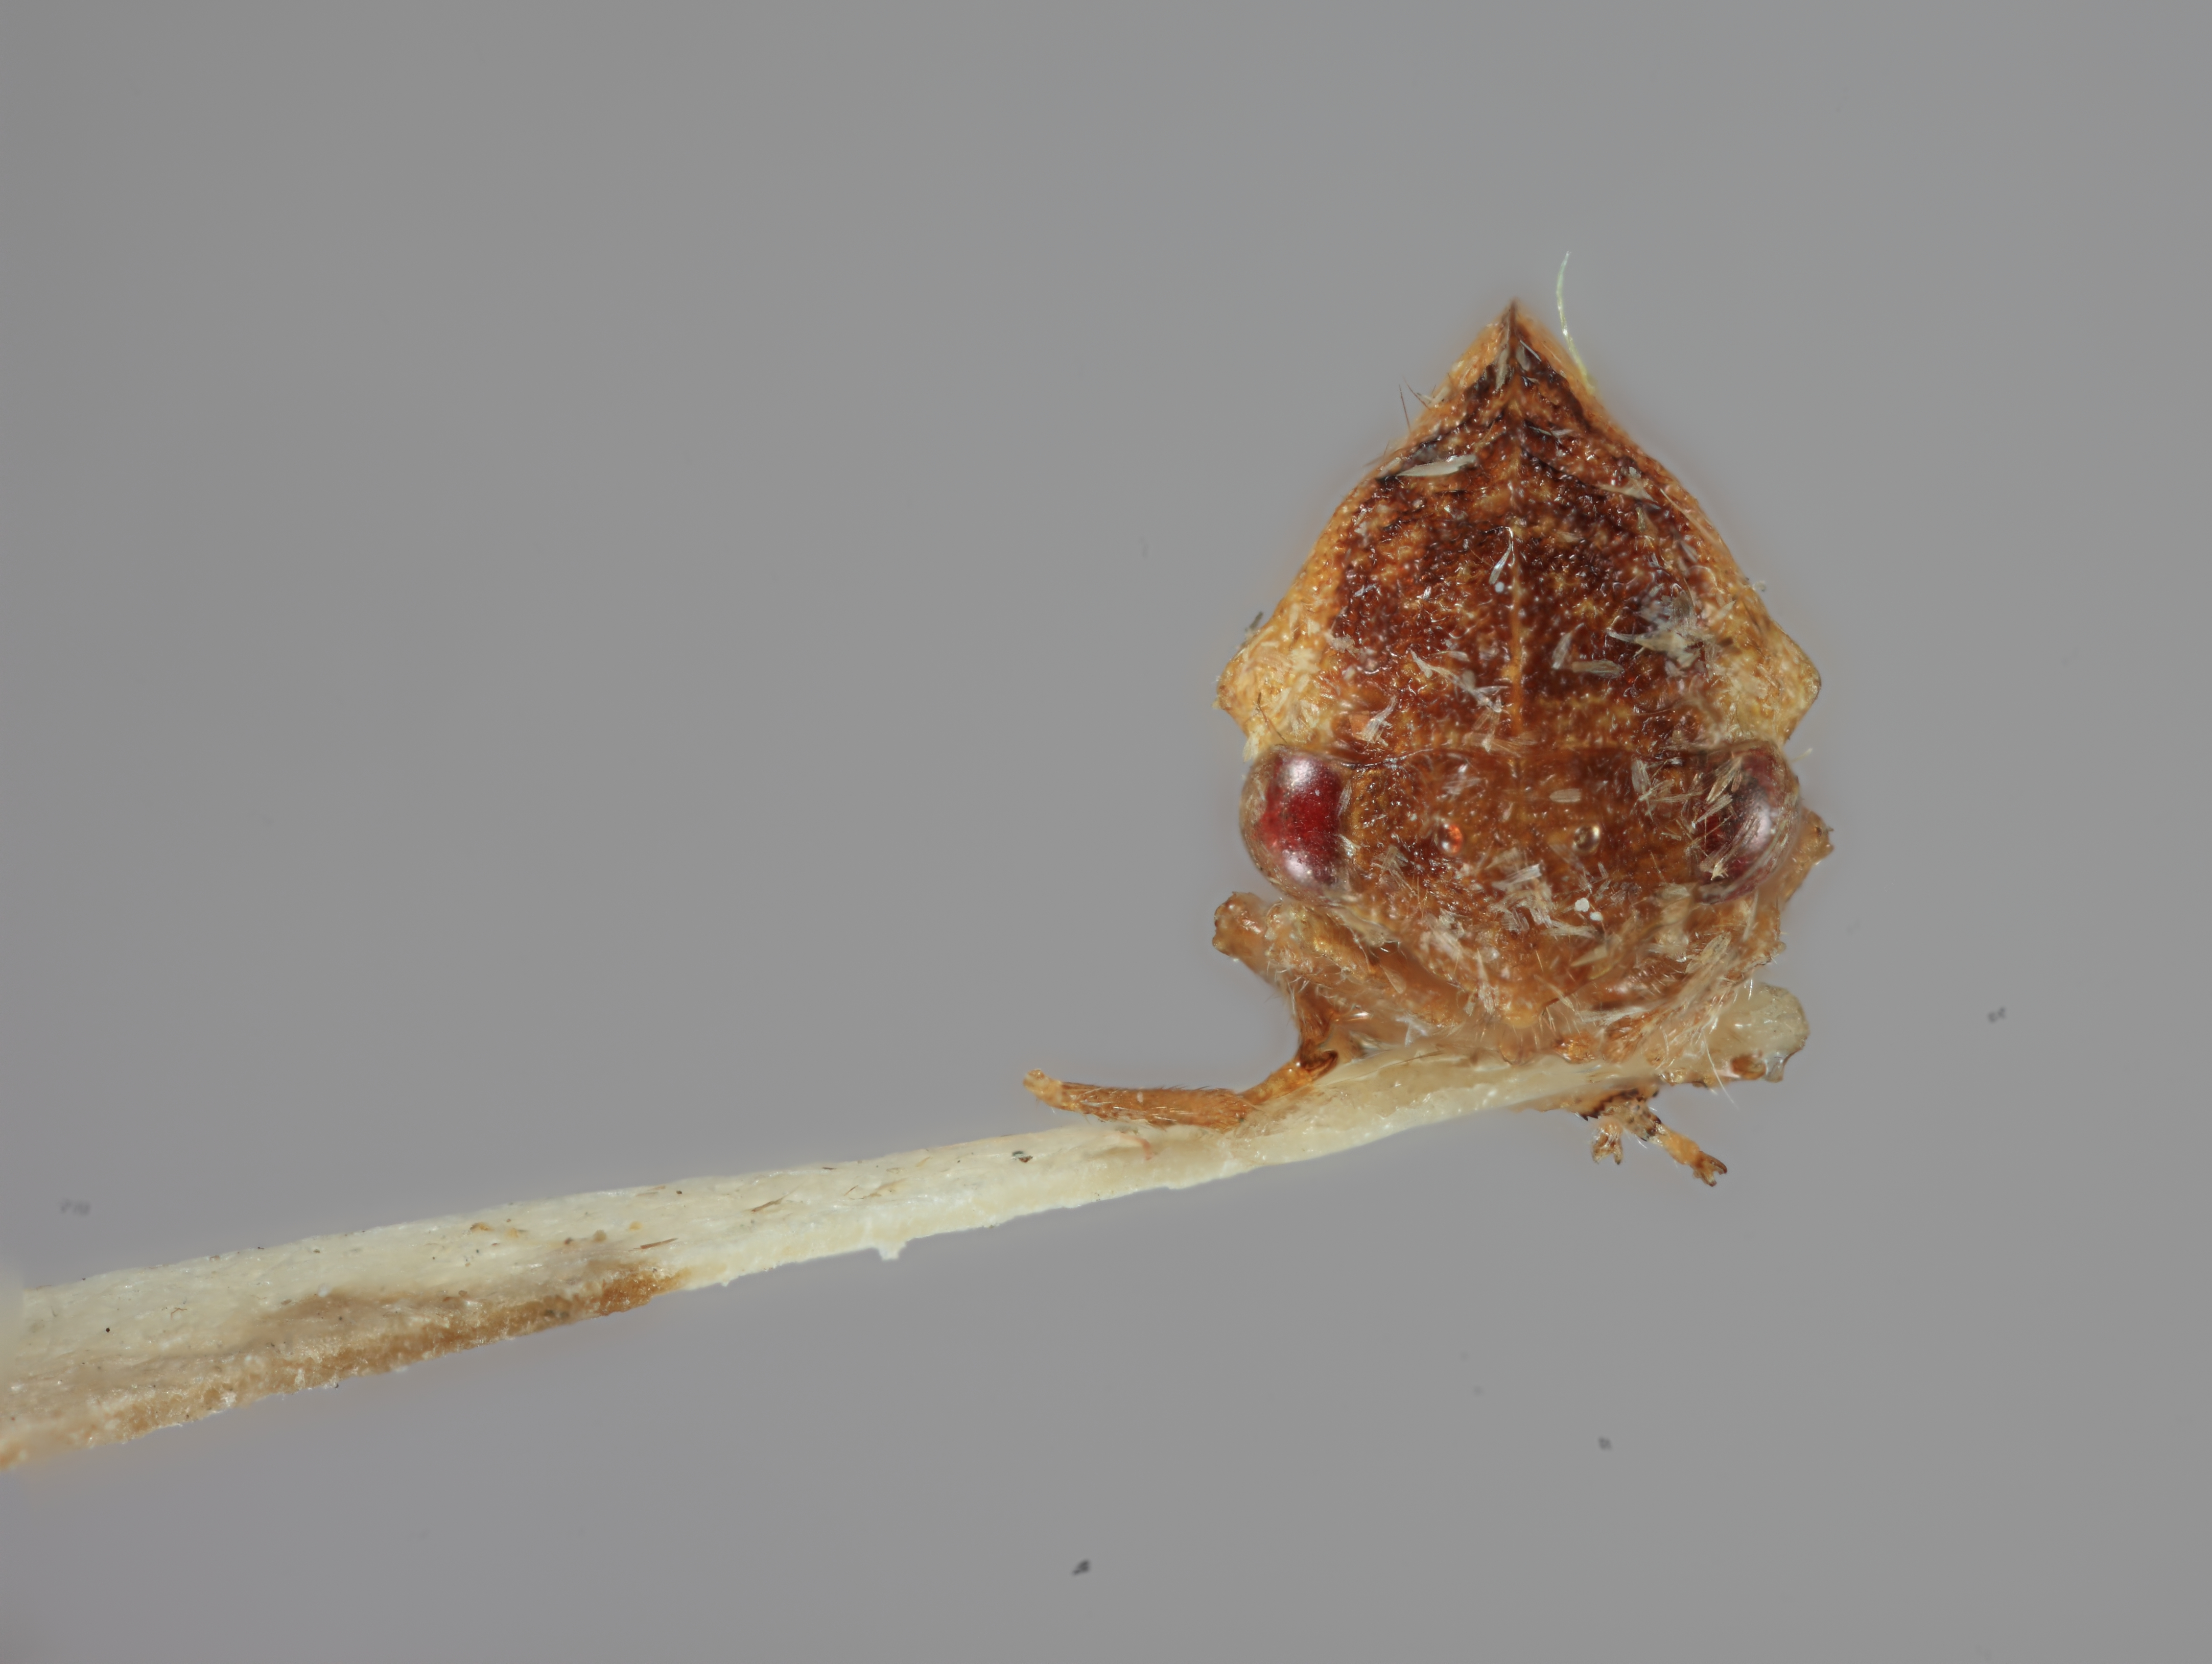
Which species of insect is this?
Amastris pseudomaculata
